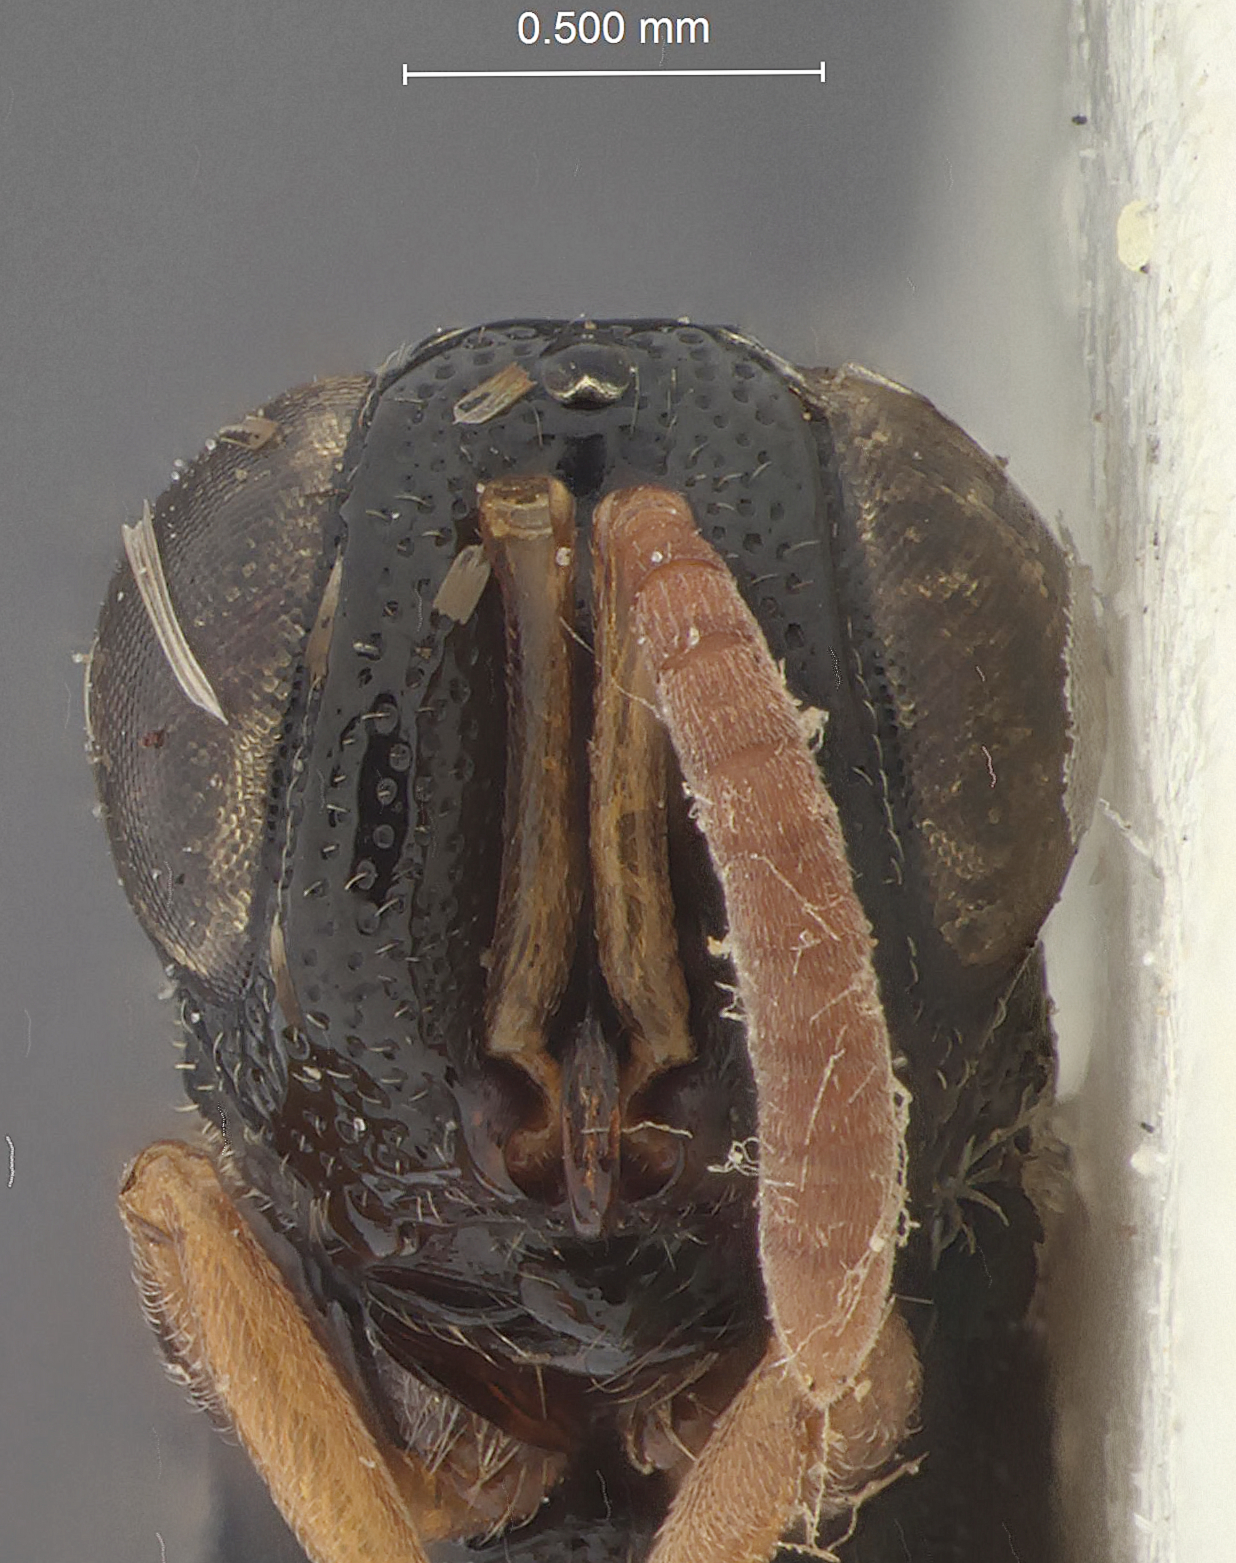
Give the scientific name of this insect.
Oxycoryphe glabrum
